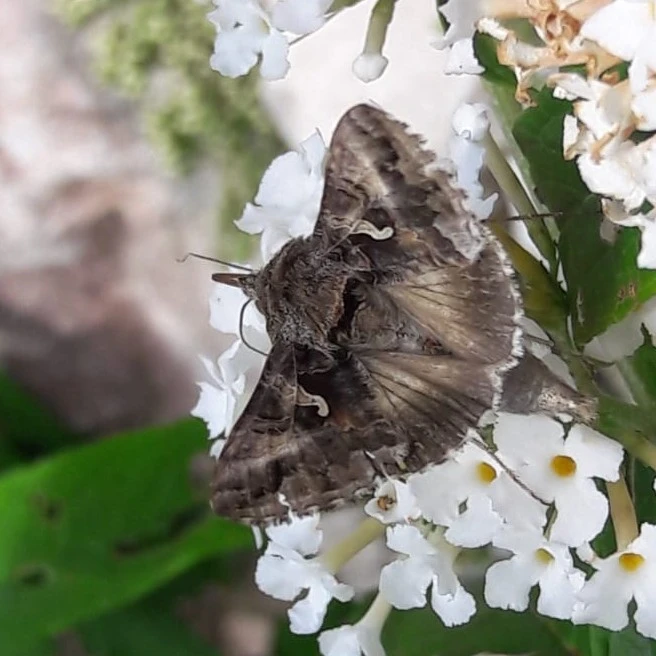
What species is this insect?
Autographa gamma
